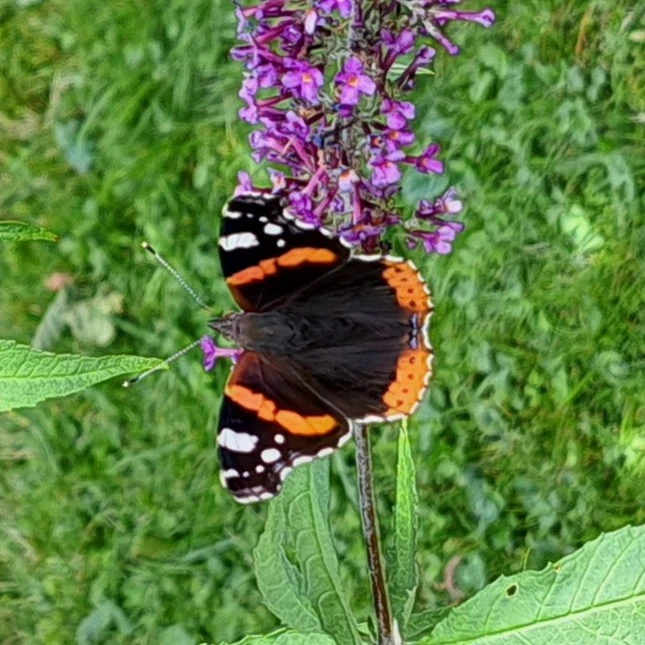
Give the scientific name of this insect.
Vanessa atalanta
